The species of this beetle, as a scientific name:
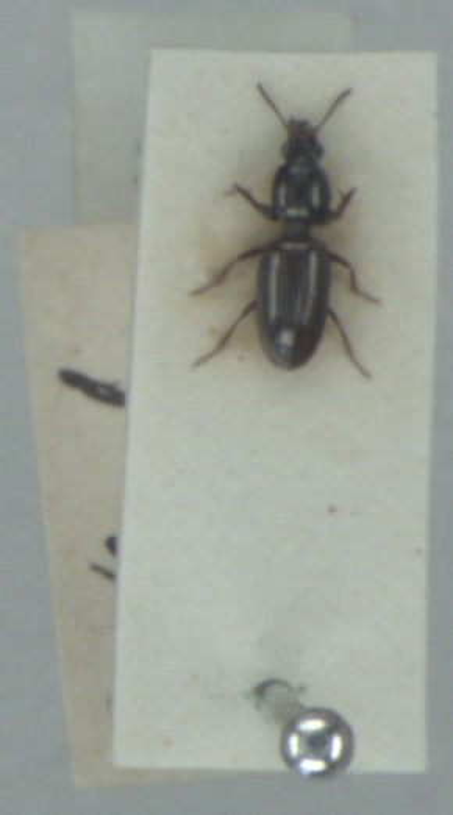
Dyschirius politus
